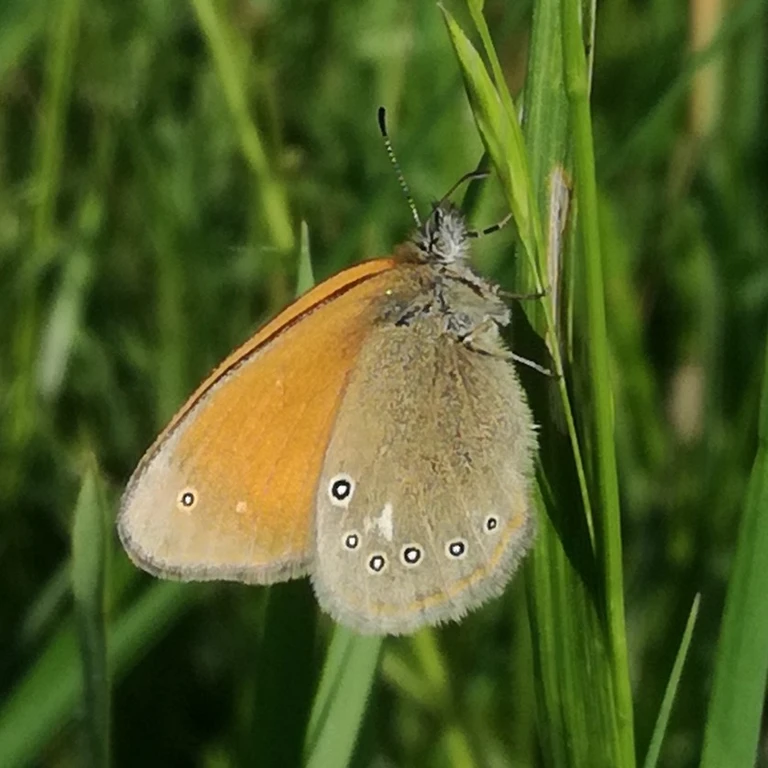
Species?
Coenonympha glycerion (also Coenonympha iphis)
